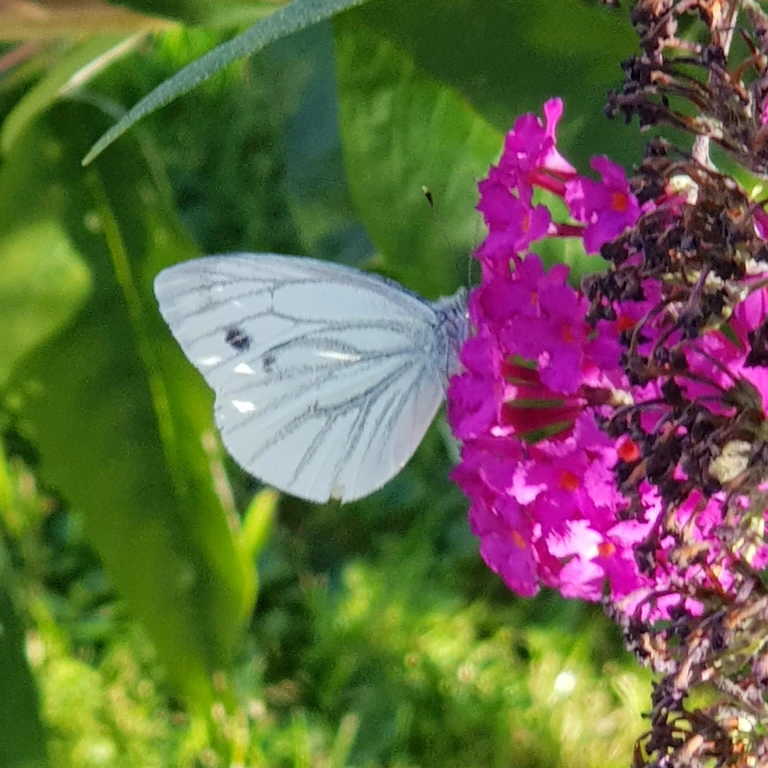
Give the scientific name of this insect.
Pieris napi
